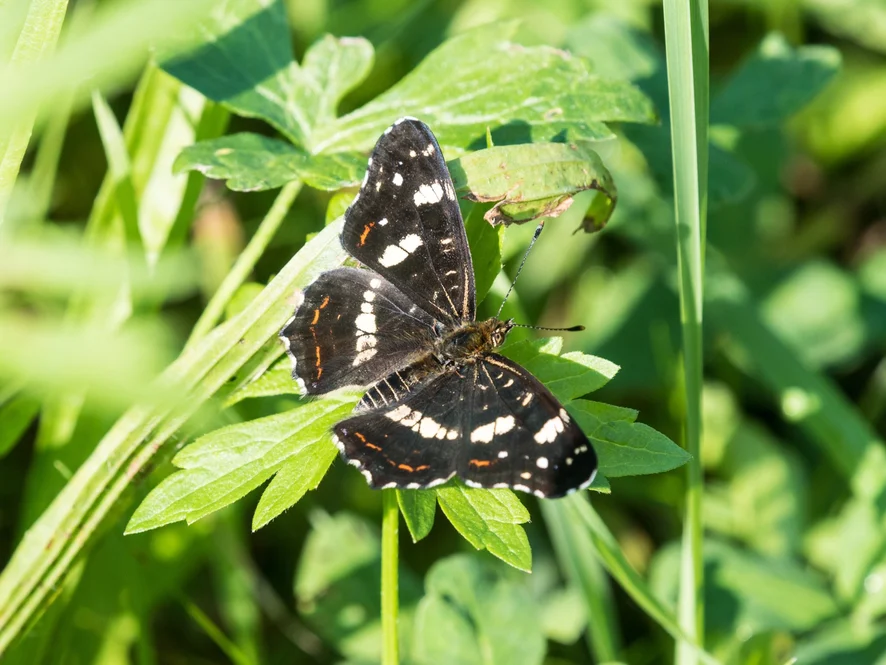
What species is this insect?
Araschnia levana
